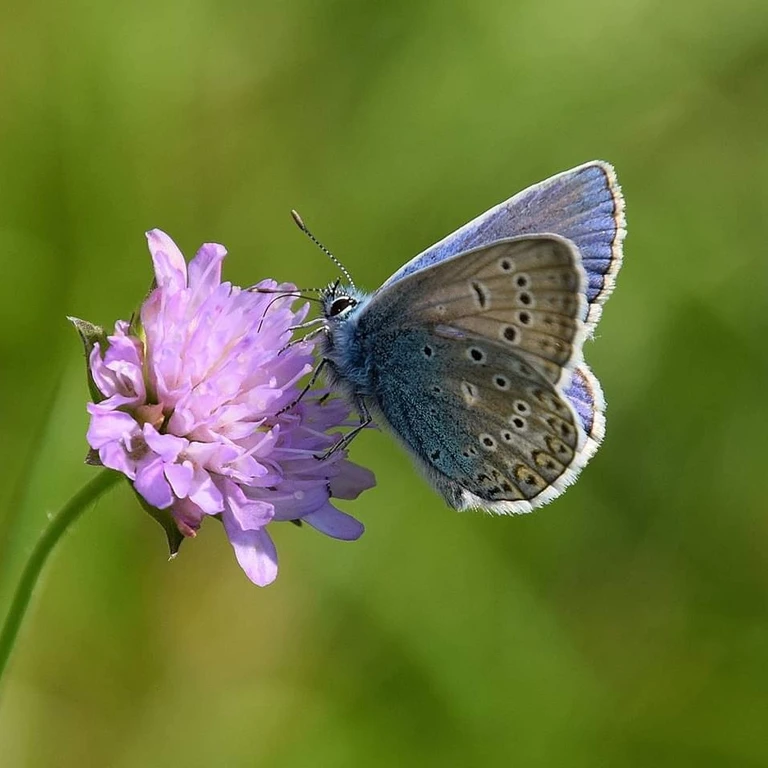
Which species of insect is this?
Polyommatus icarus
